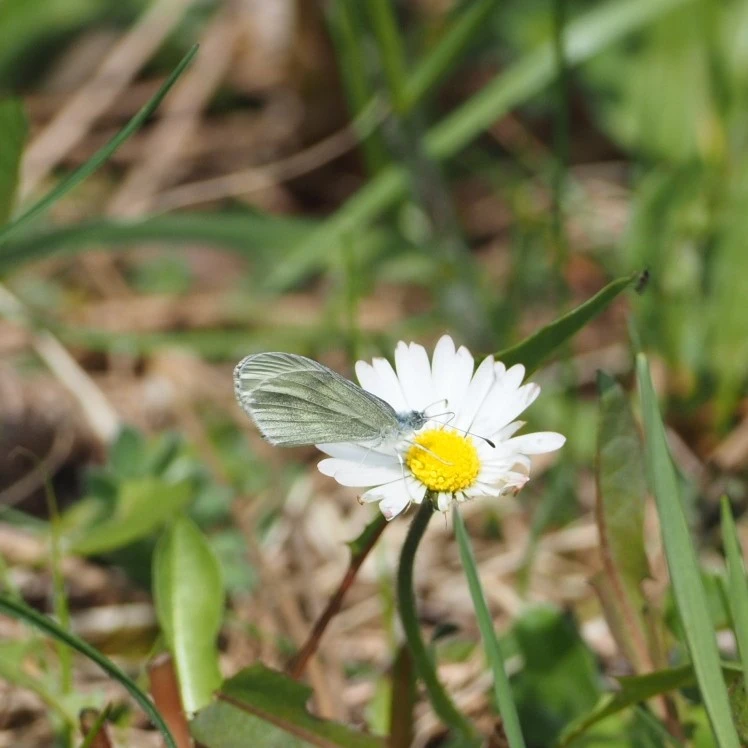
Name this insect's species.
Leptidea sinapis/juvernica
